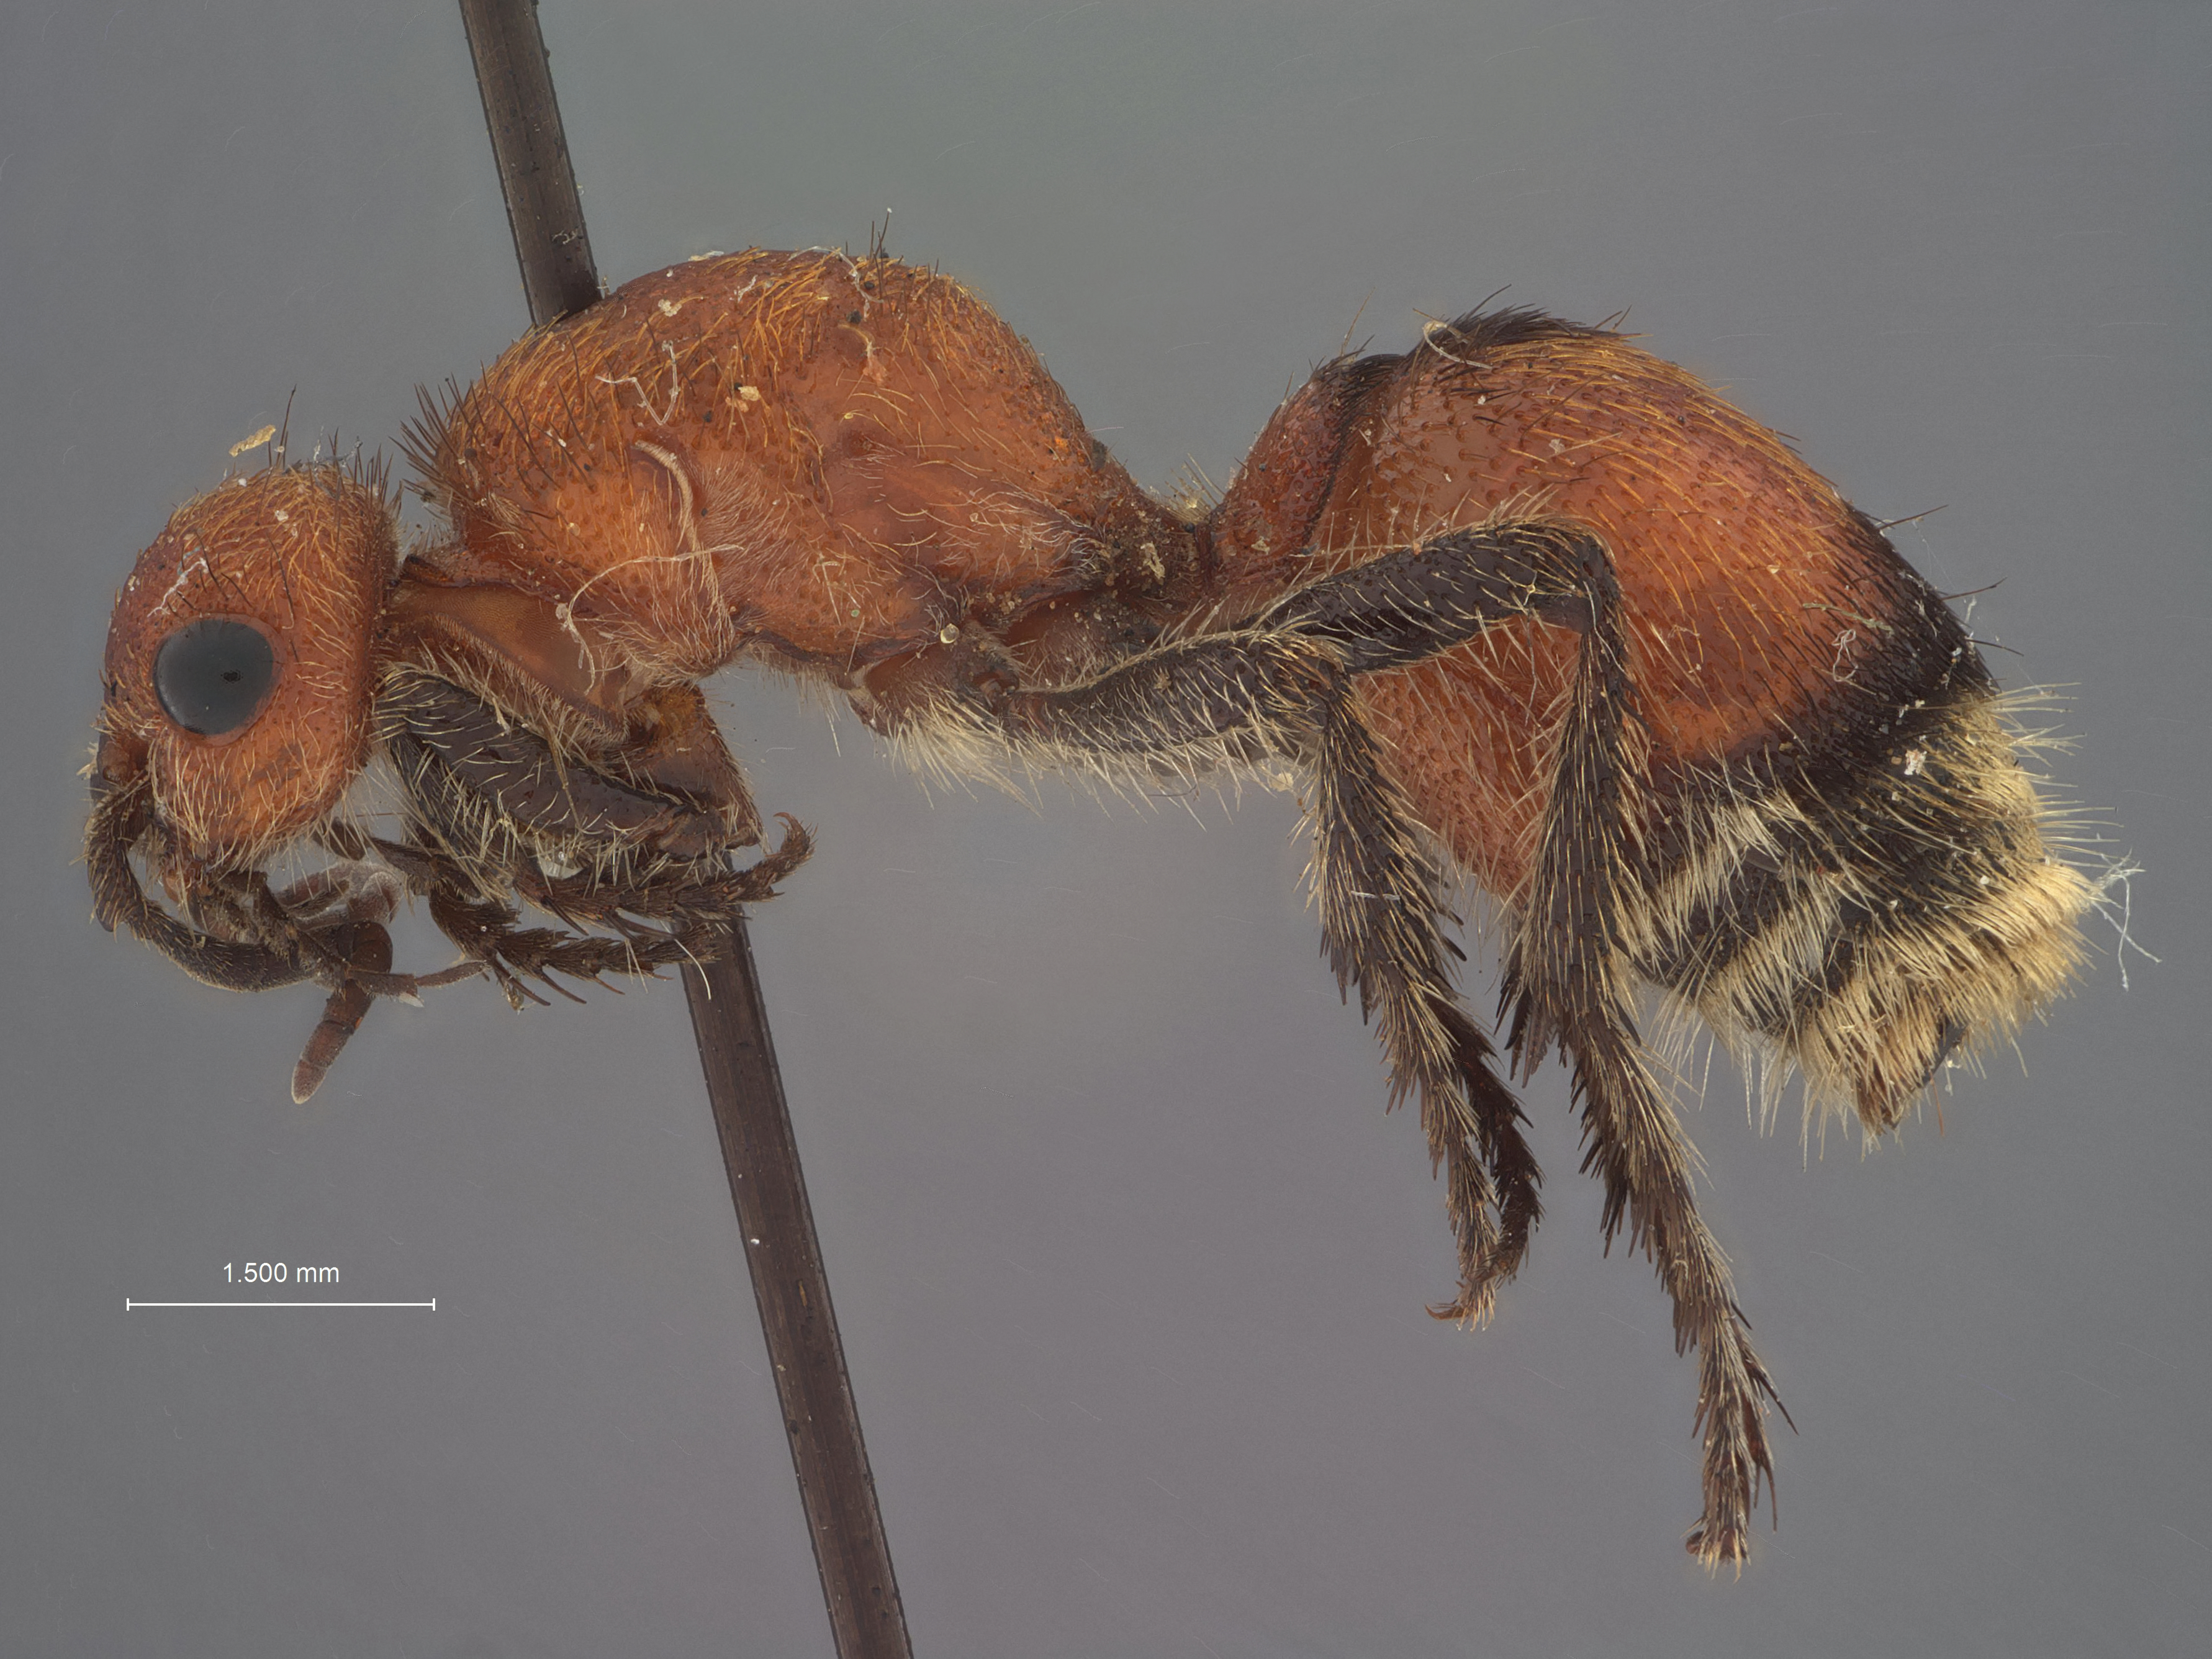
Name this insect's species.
Dasymutilla champlaini
